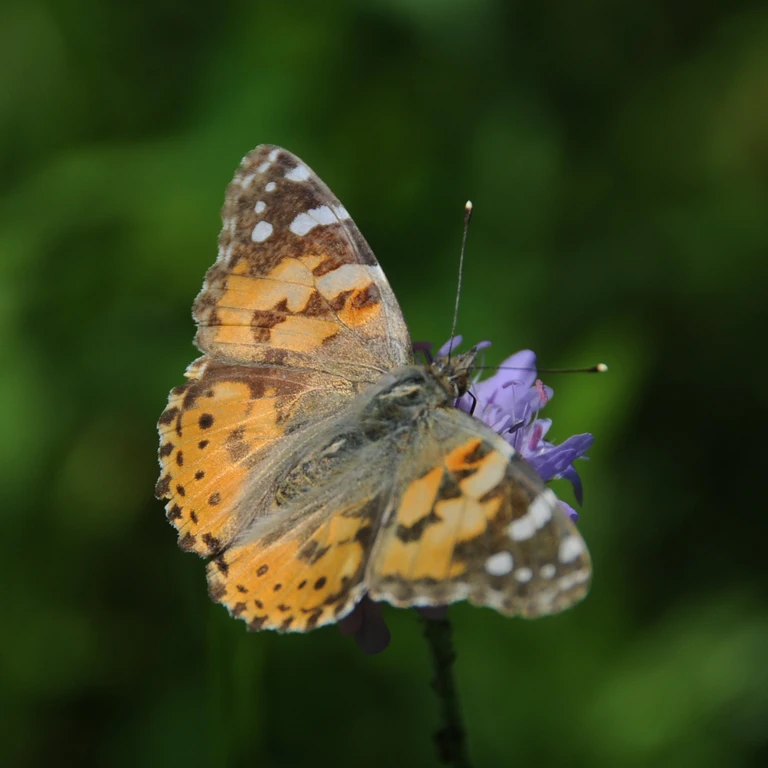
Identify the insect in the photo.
Vanessa cardui
